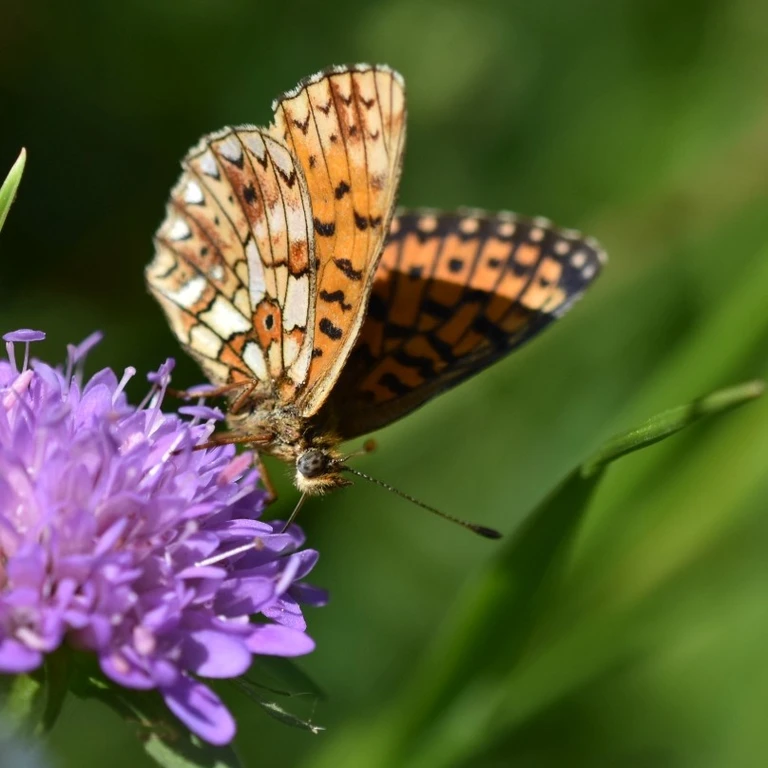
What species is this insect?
Boloria selene
